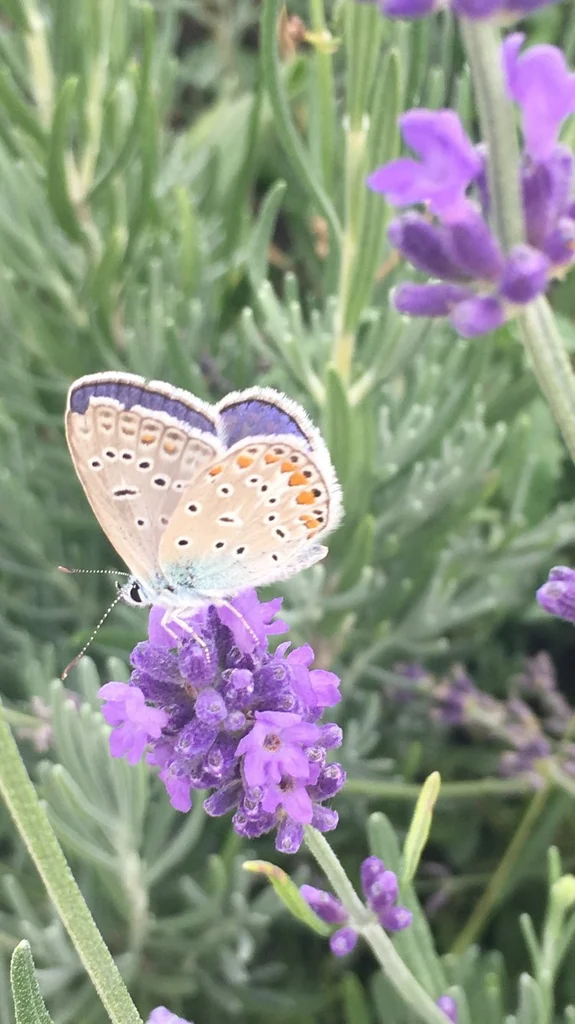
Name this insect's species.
Polyommatus icarus
